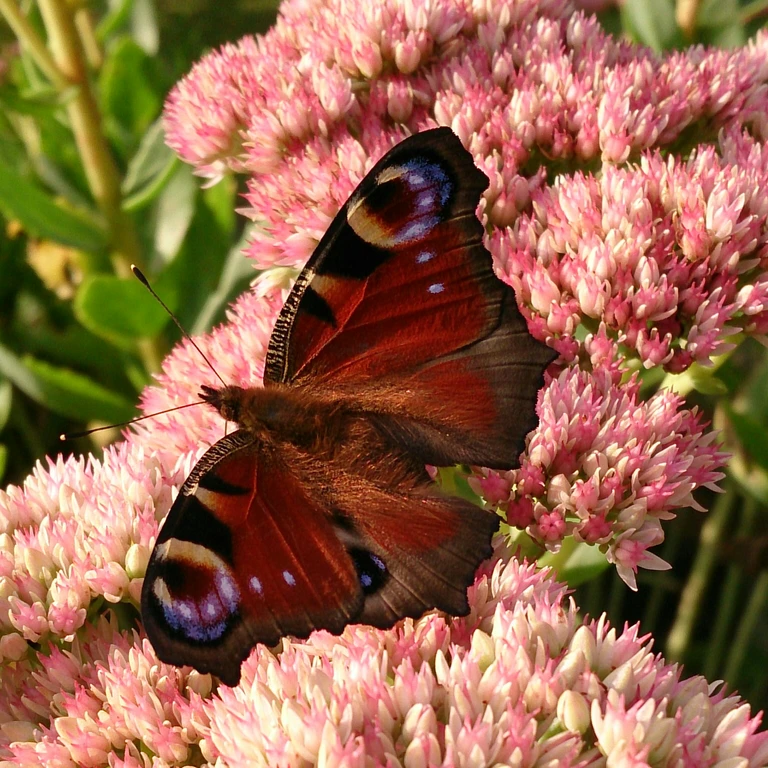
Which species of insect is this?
Aglais io
